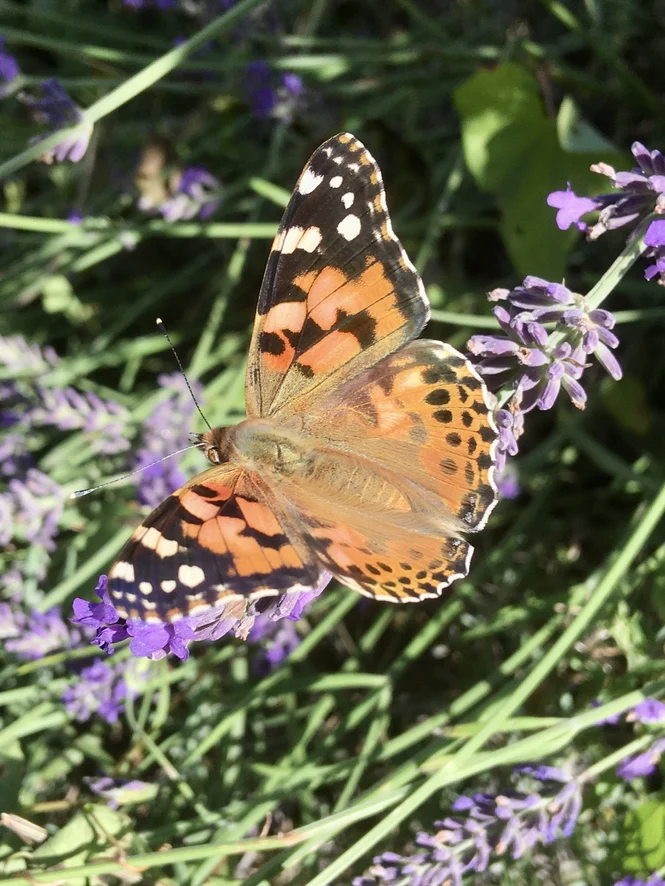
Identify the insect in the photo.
Vanessa cardui
